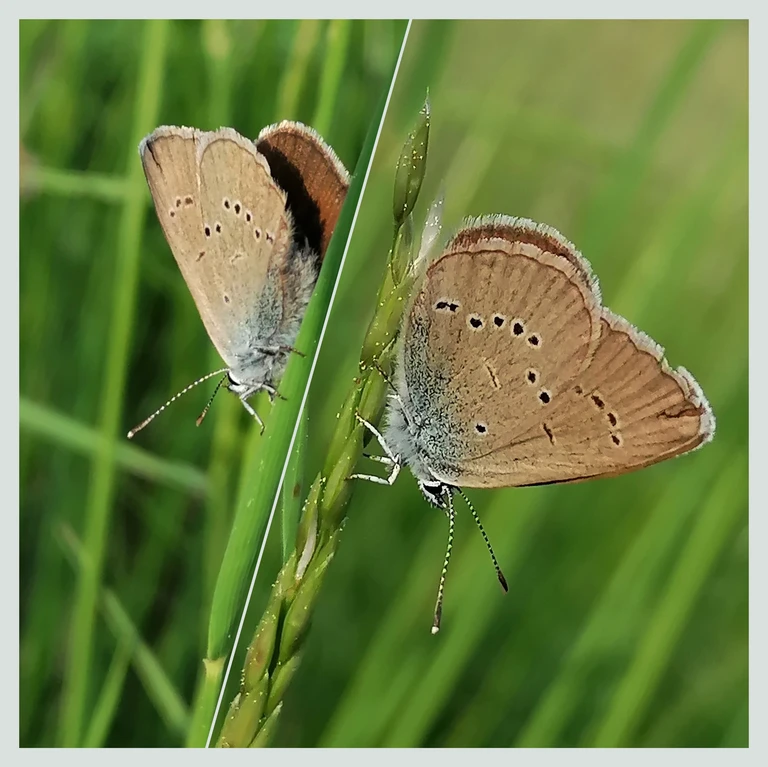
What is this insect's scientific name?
Cyaniris semiargus
